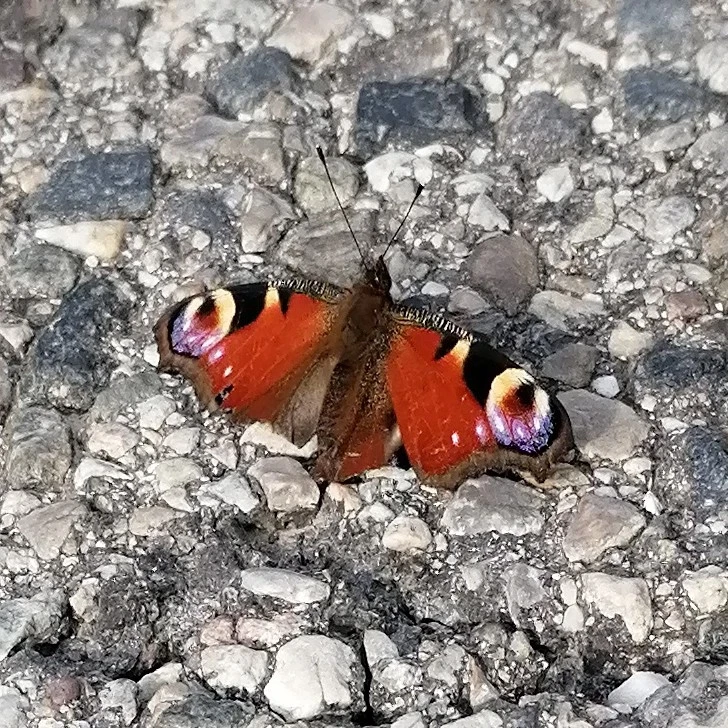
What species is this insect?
Aglais io
